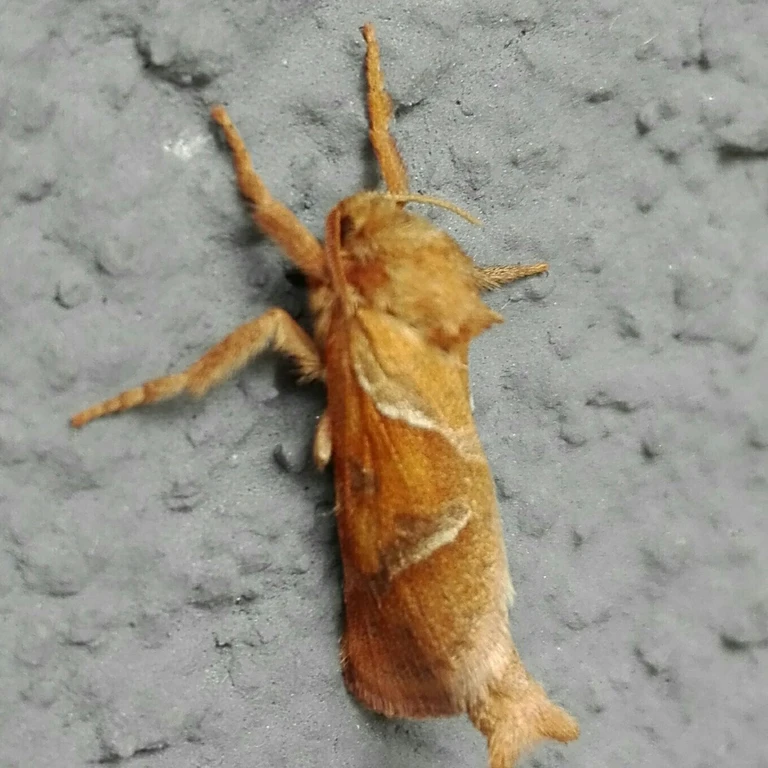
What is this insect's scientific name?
Triodia sylvina
